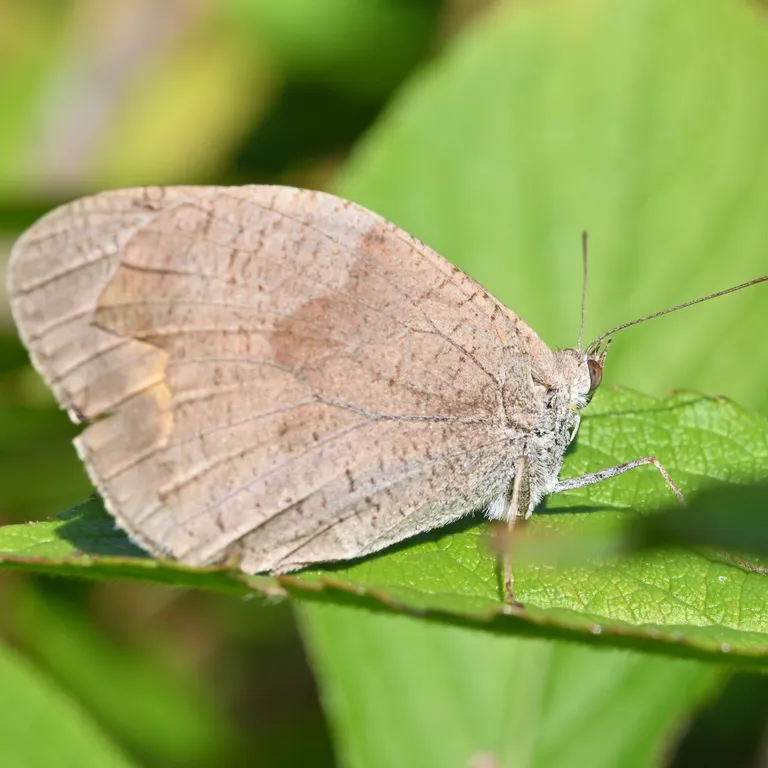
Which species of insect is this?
Maniola jurtina
